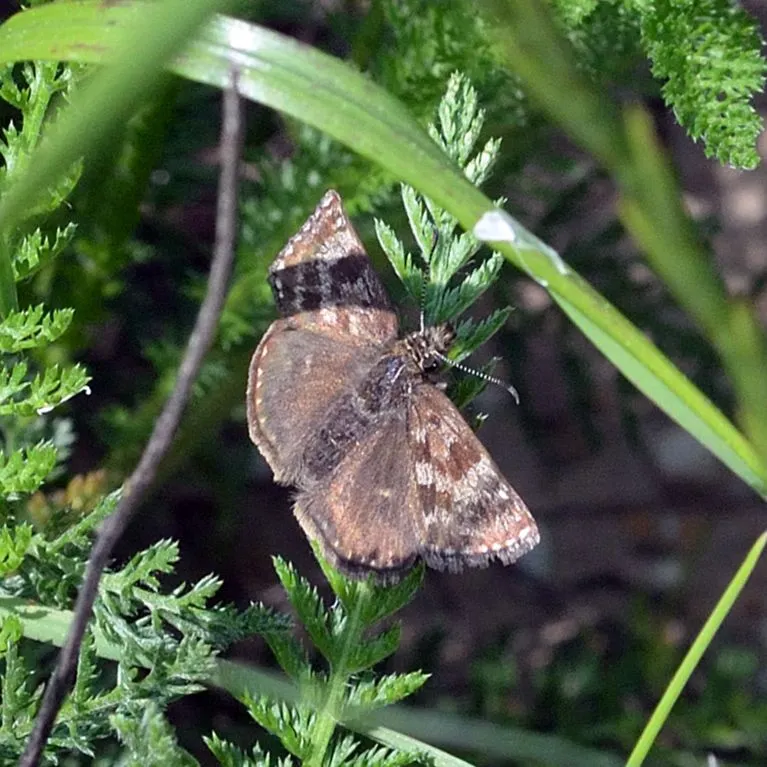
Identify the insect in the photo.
Erynnis tages
